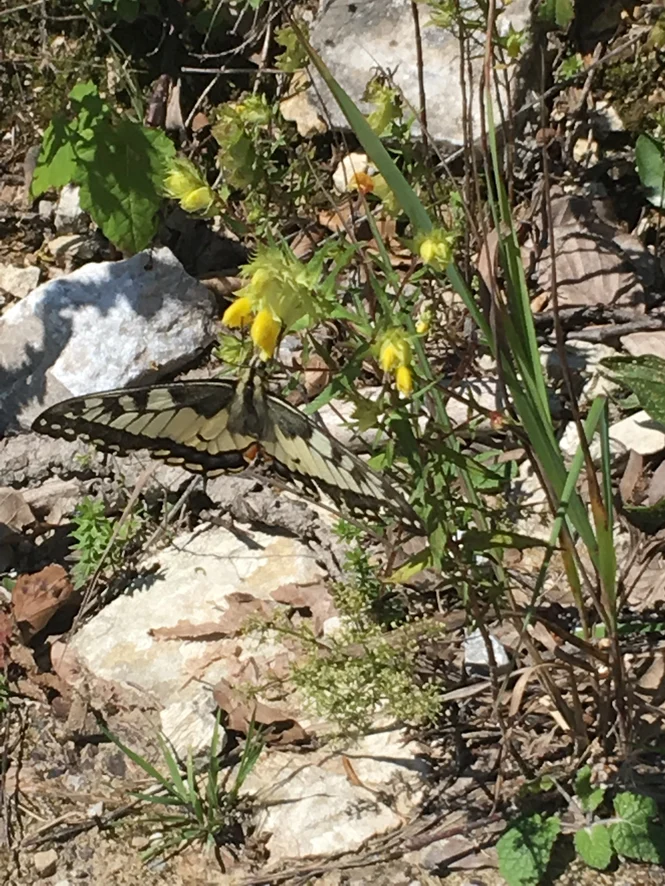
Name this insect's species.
Papilio machaon
